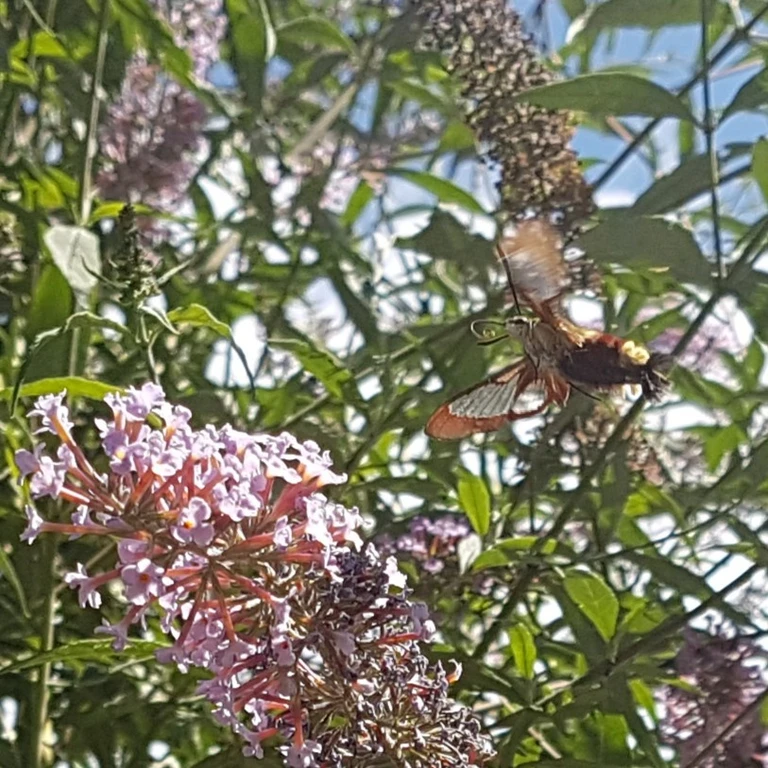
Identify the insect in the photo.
Hemaris fuciformis
